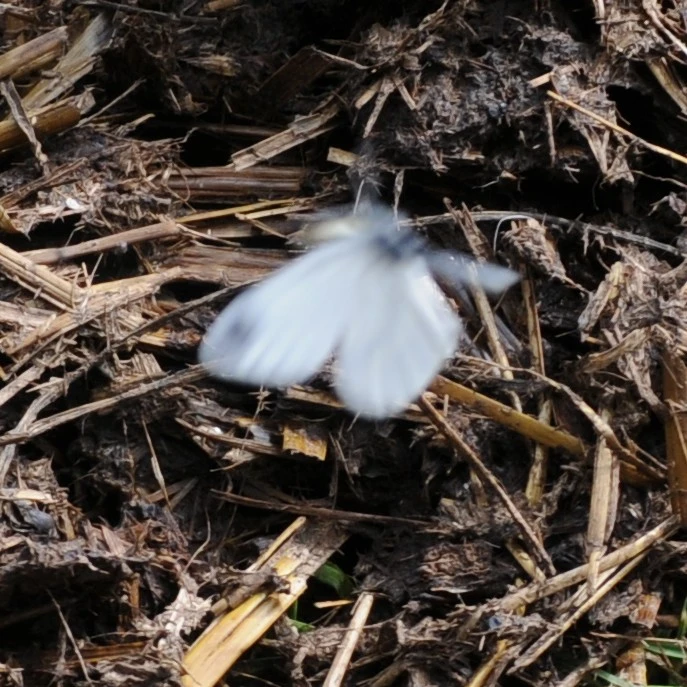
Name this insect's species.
Leptidea sinapis/juvernica
